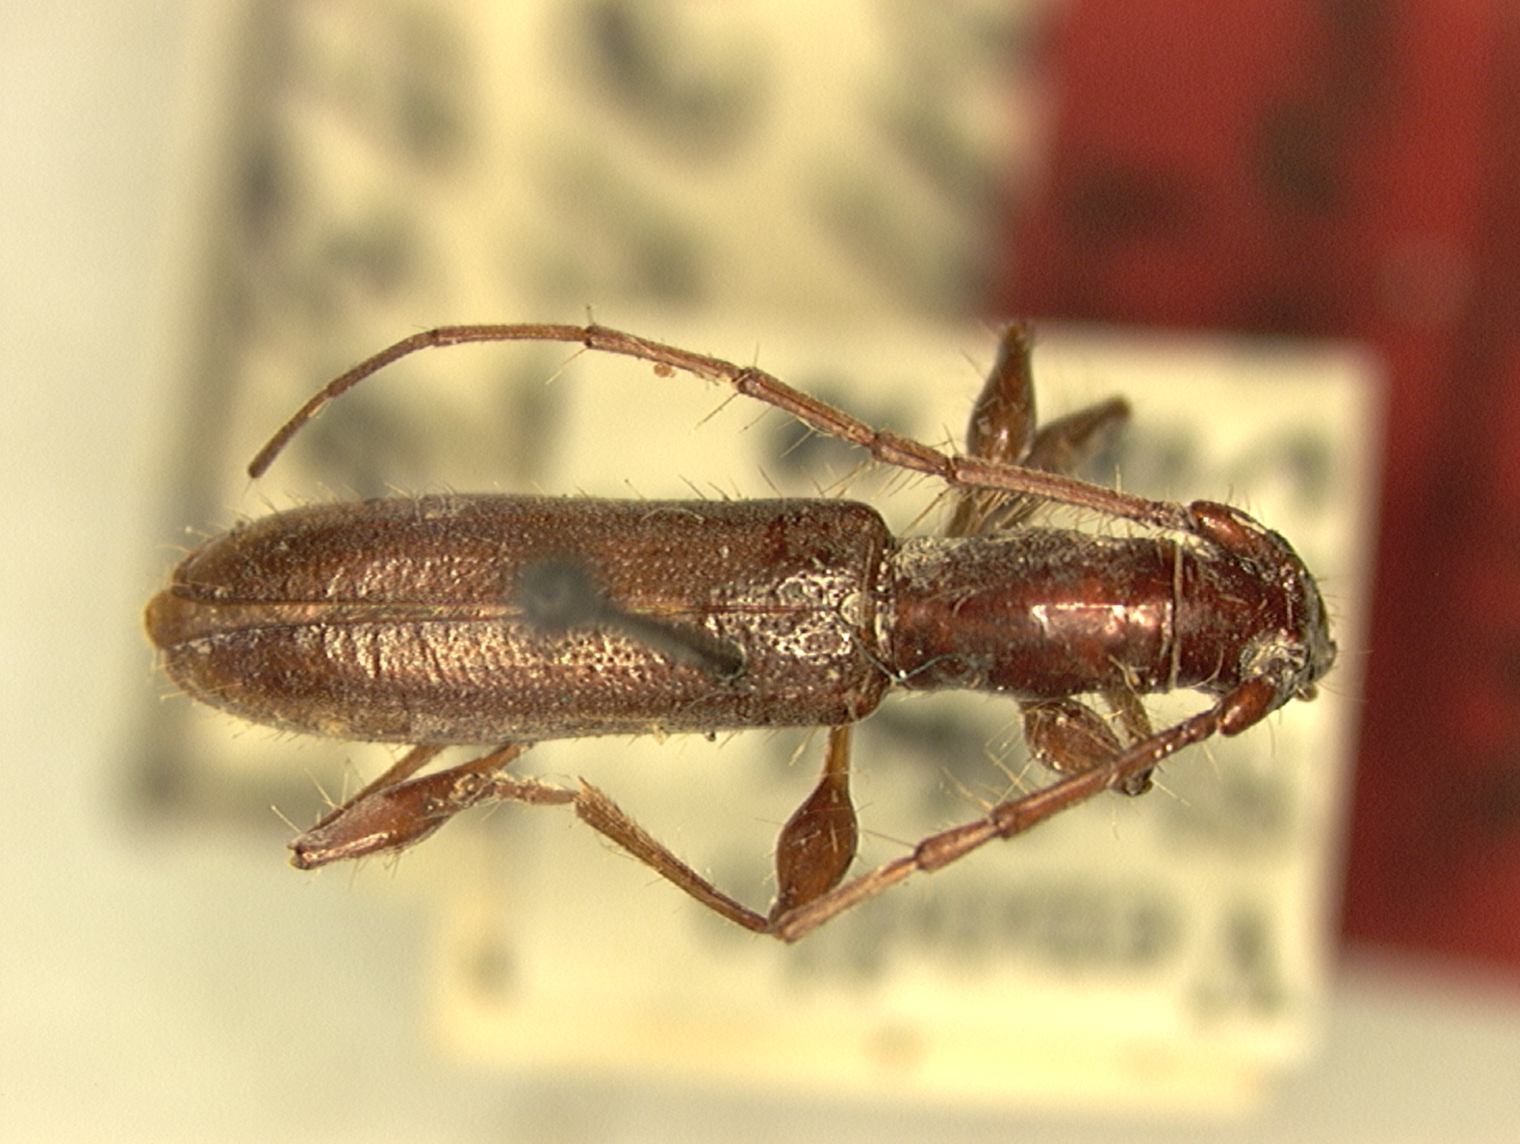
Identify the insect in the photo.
Neocompsa sinaloana (also Ibidion sinaloanum)
